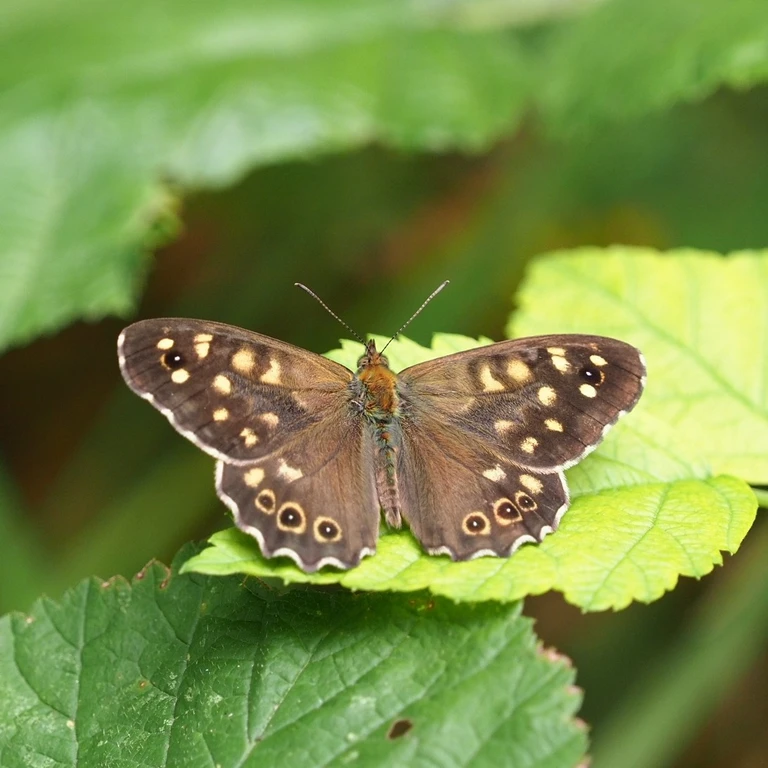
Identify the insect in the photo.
Pararge aegeria
